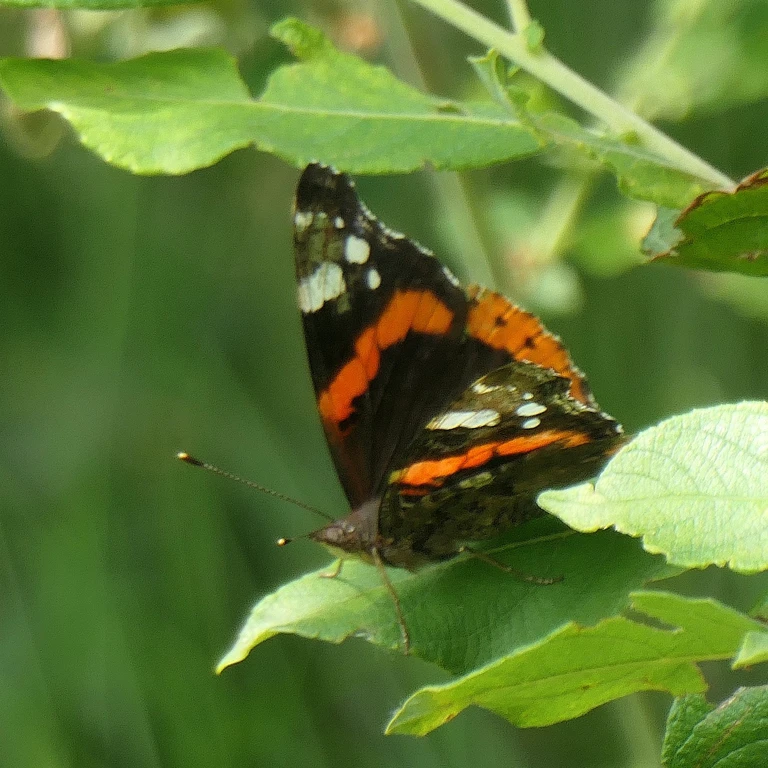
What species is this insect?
Vanessa atalanta
